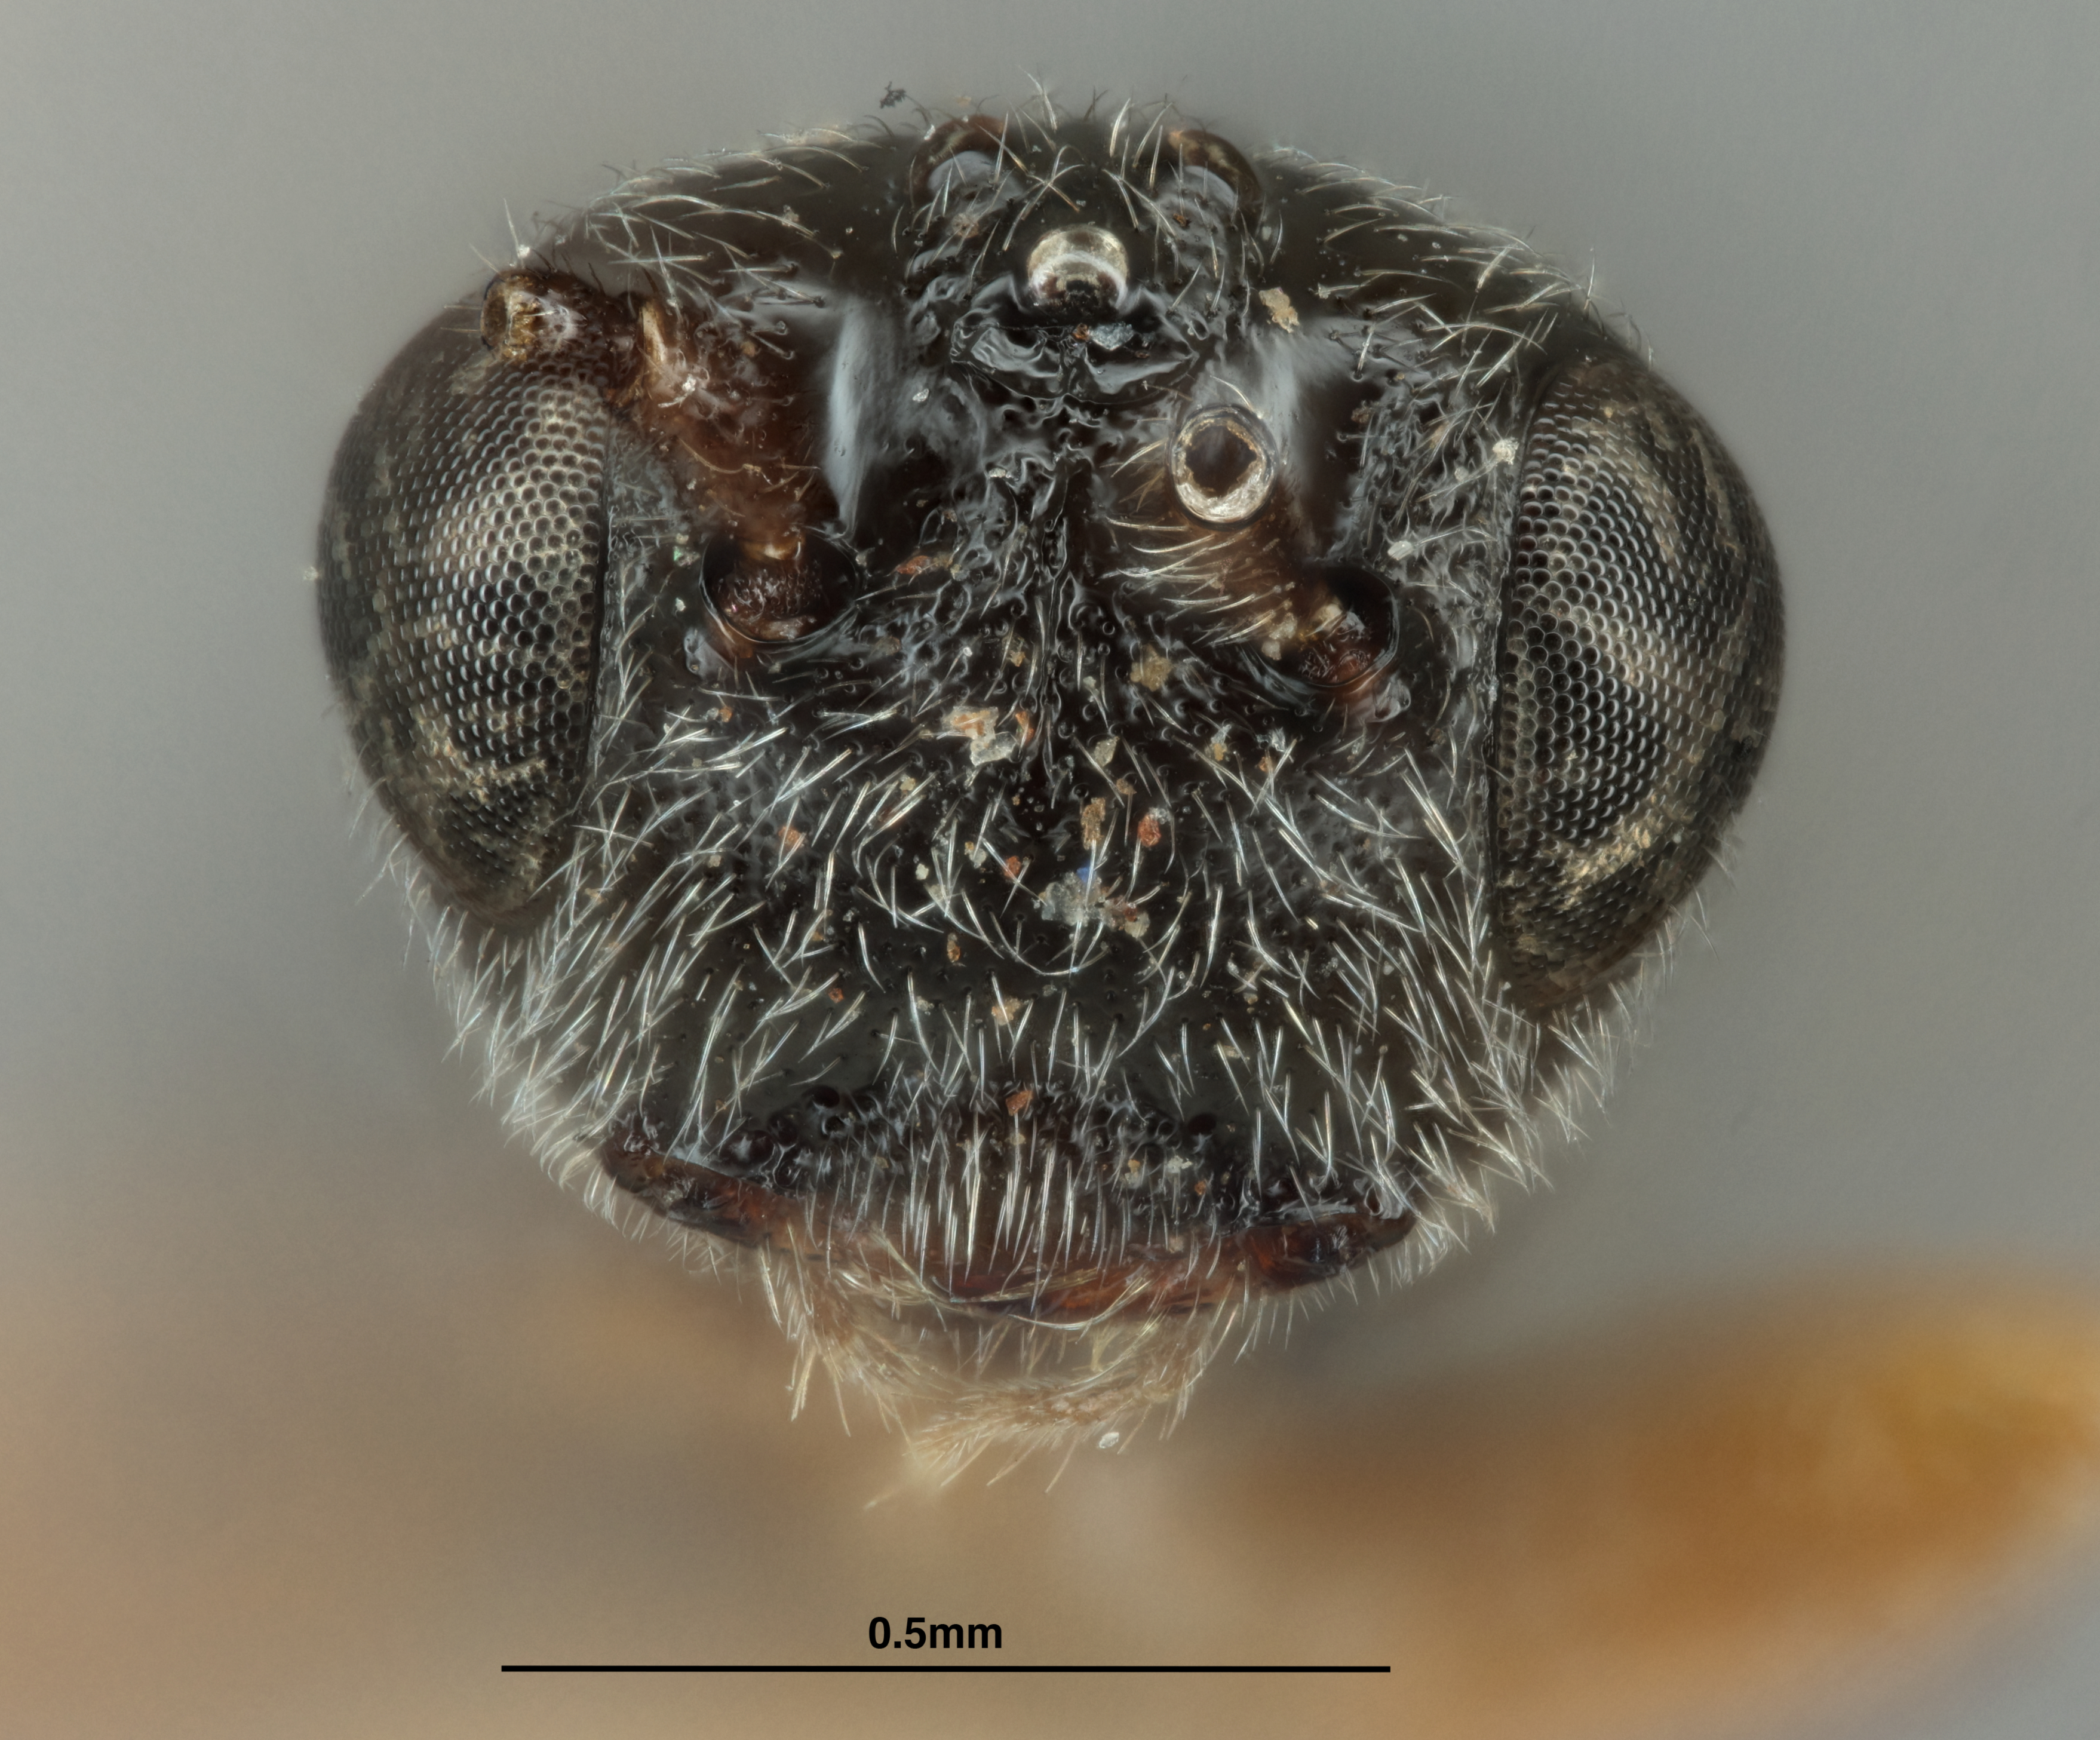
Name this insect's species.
Urosigalphus auocadoae
